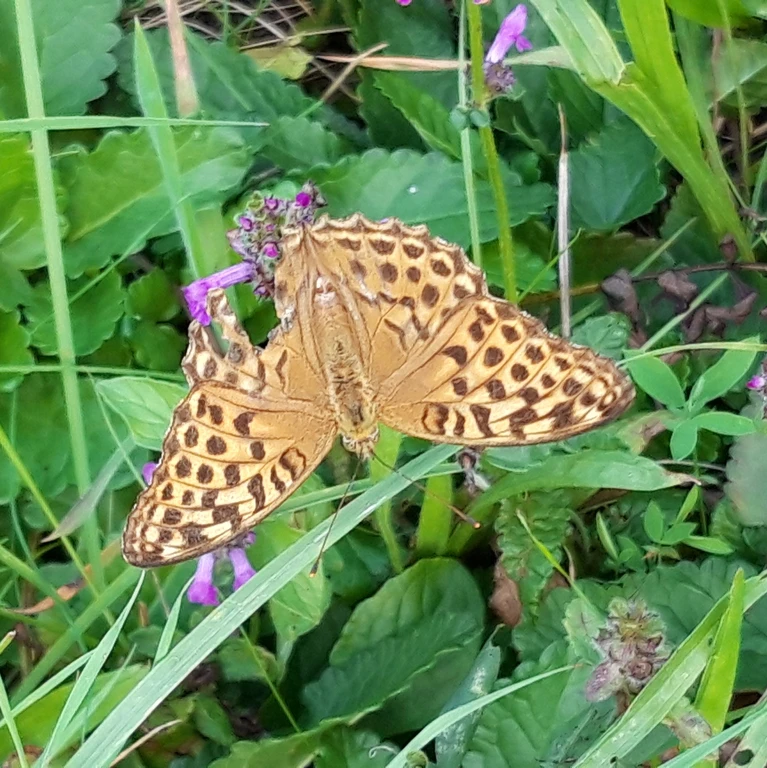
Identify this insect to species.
Argynnis paphia
